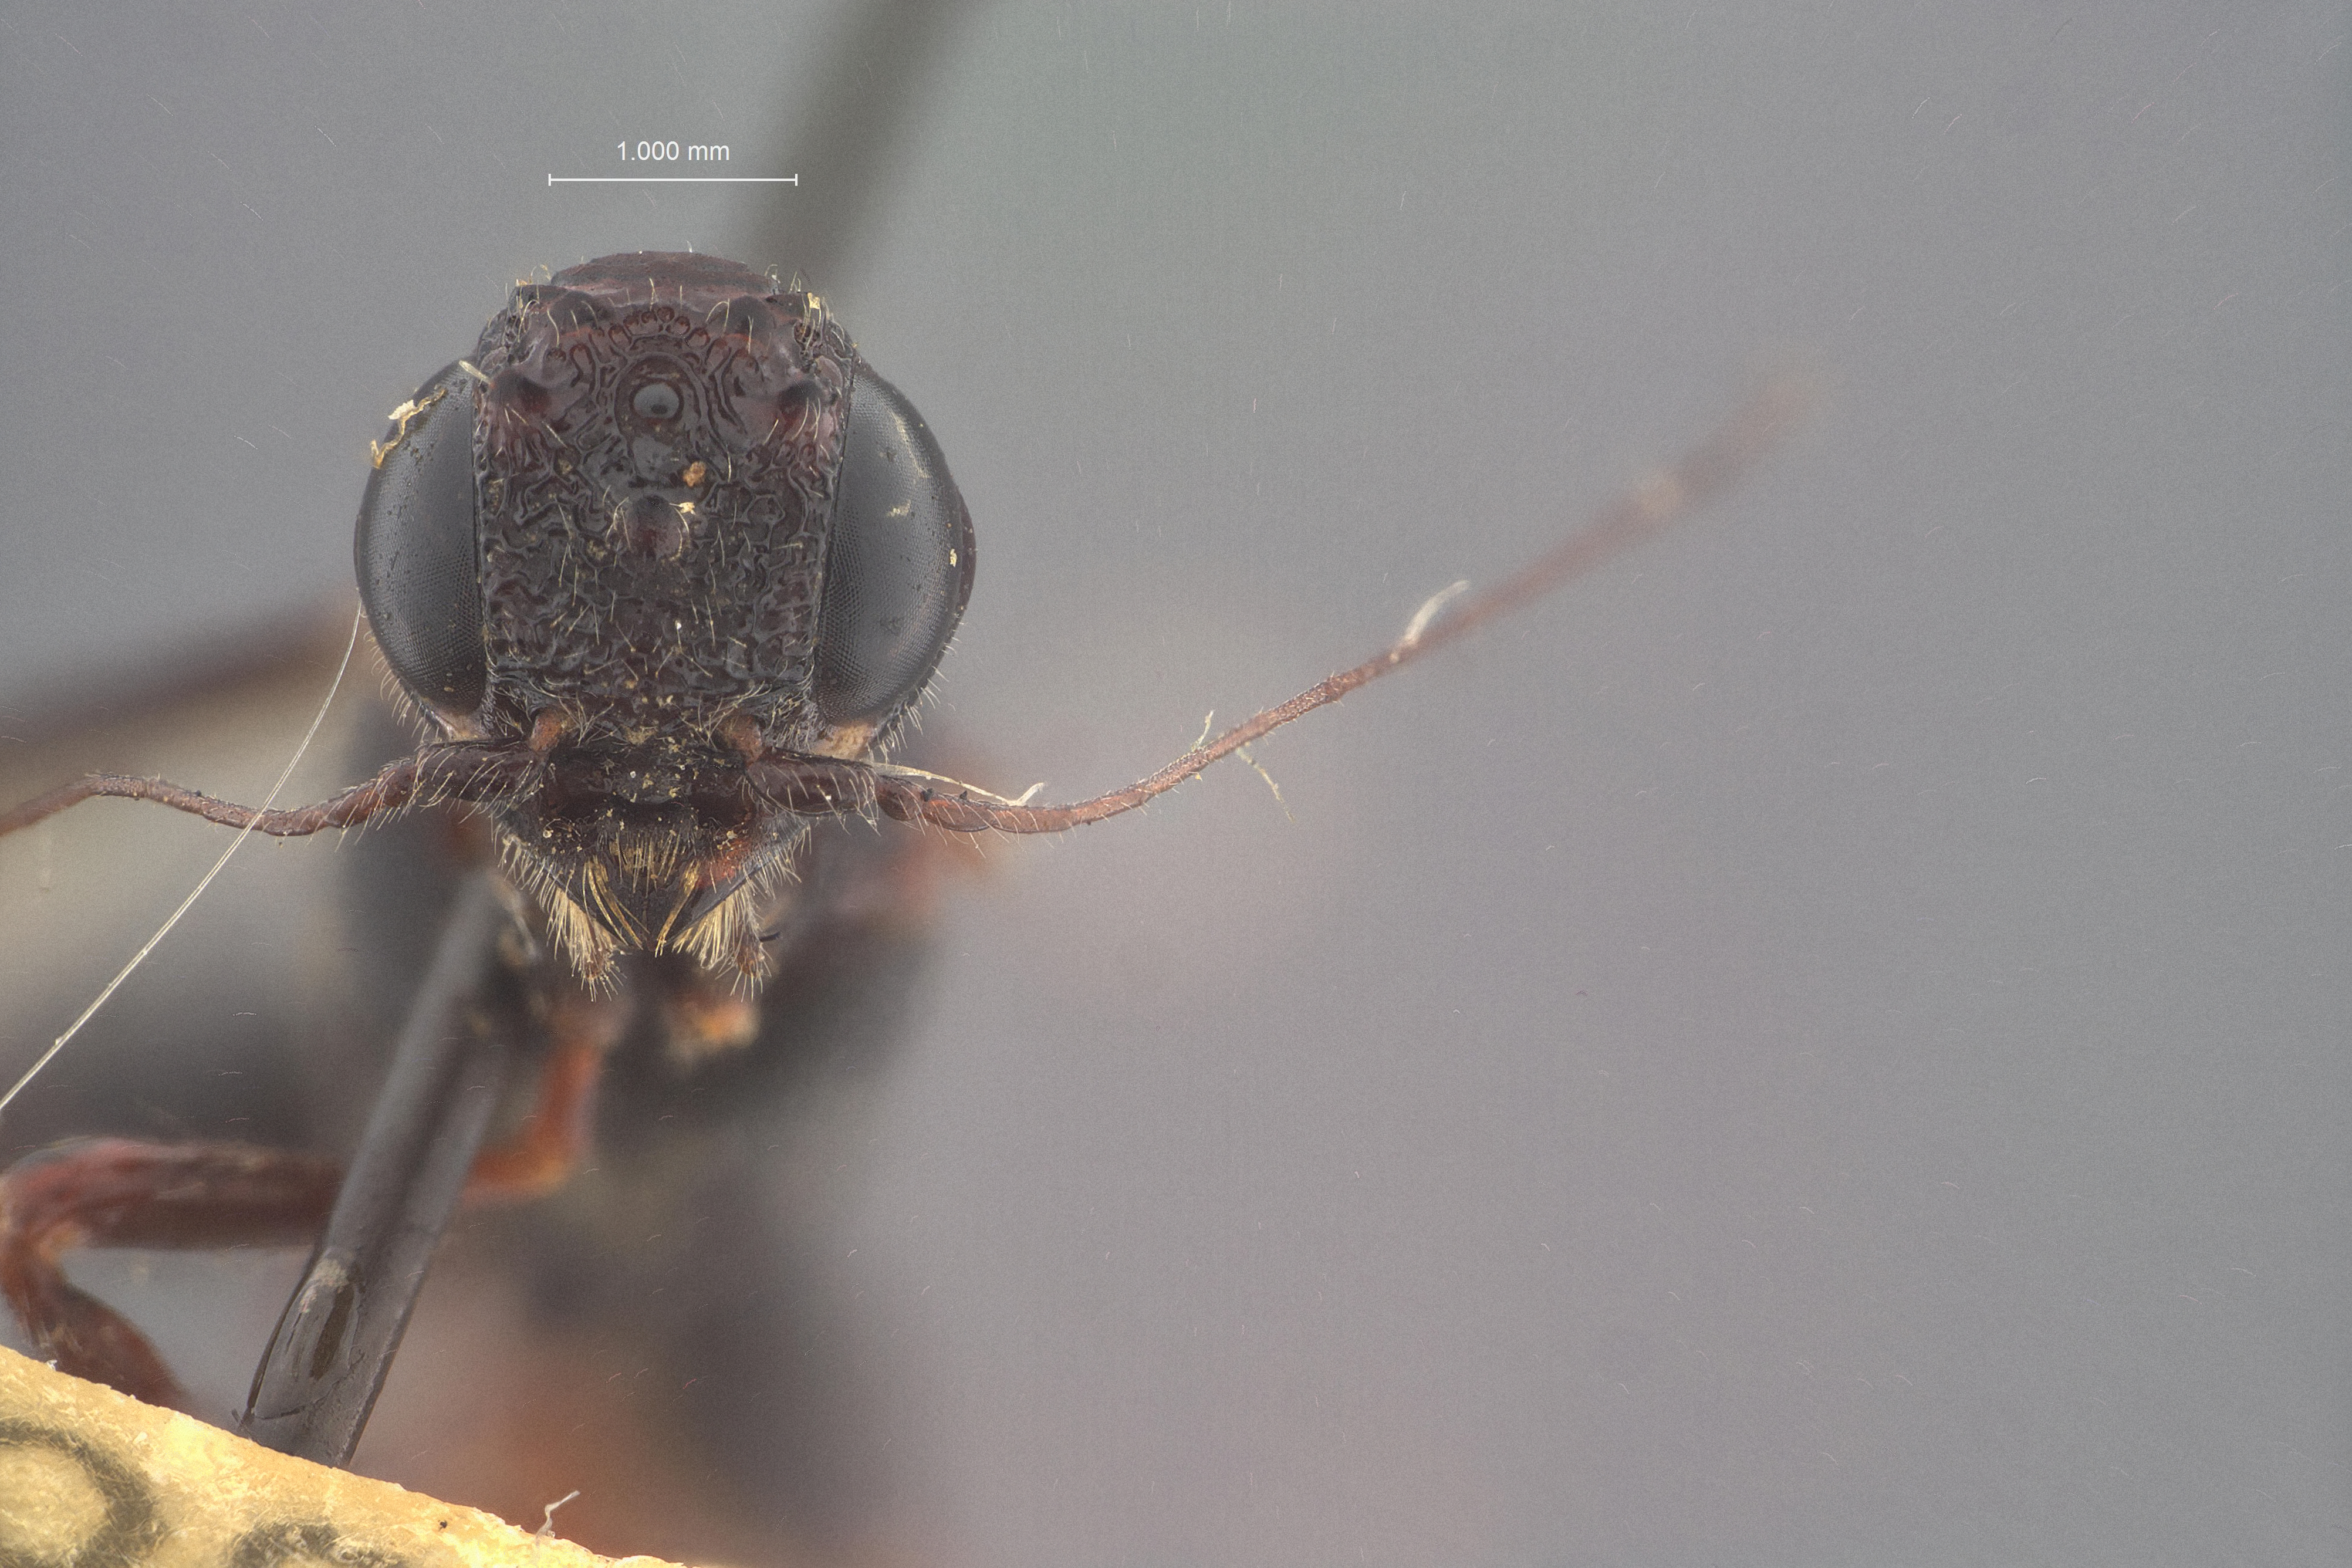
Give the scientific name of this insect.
Megischus arizonicus
